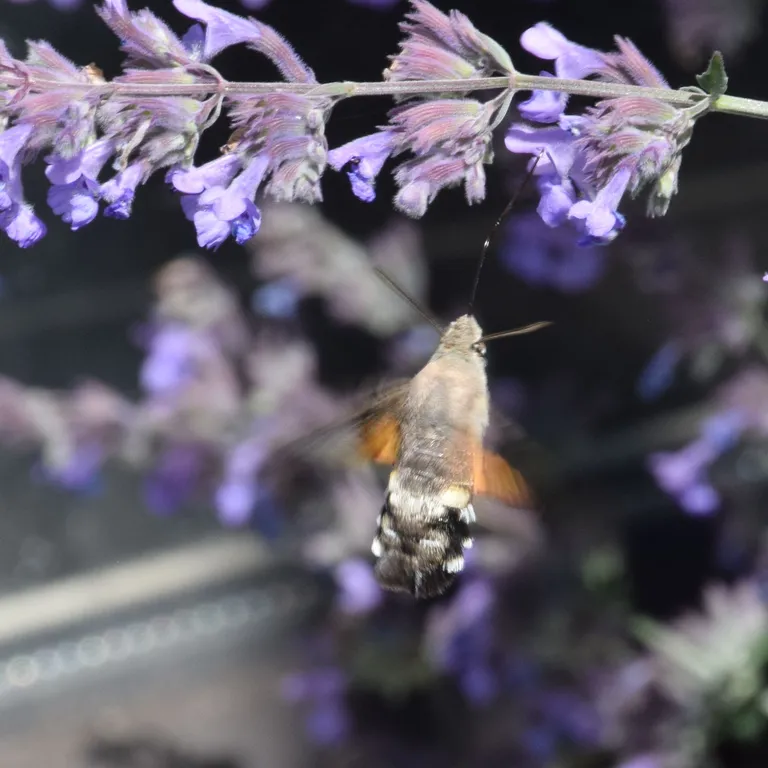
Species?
Macroglossum stellatarum
